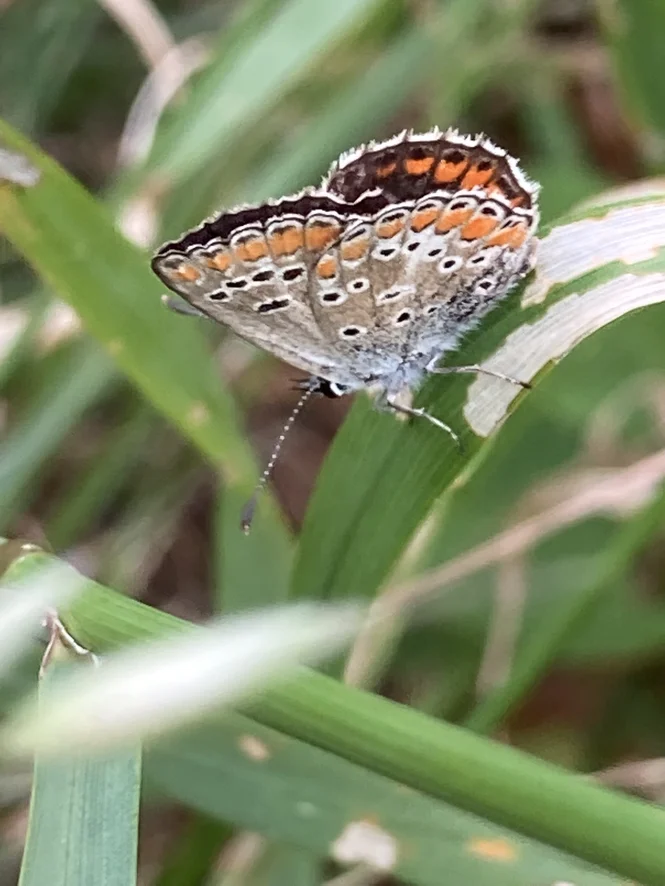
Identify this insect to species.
Aricia agestis/artaxerxes
